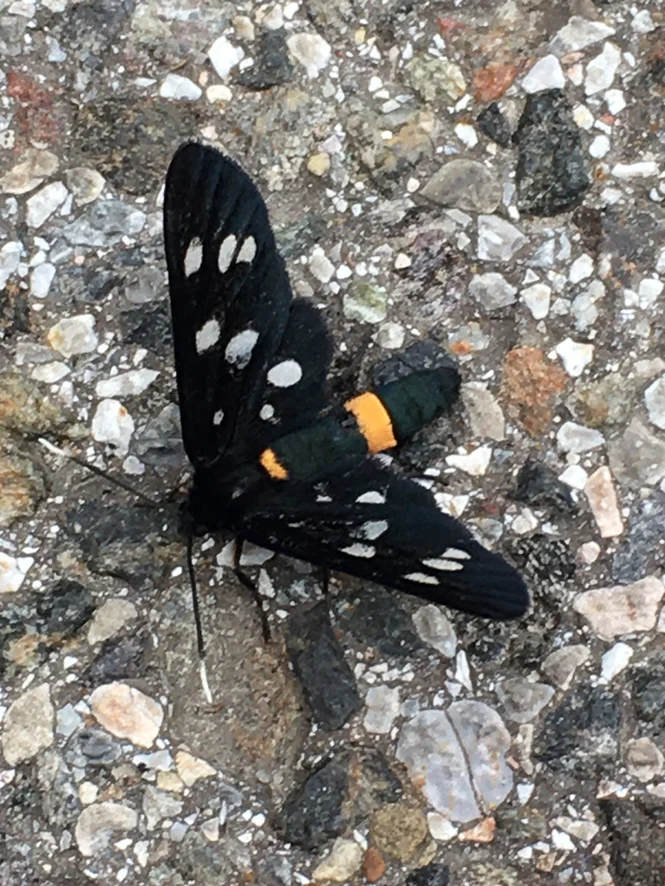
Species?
Amata phegea
